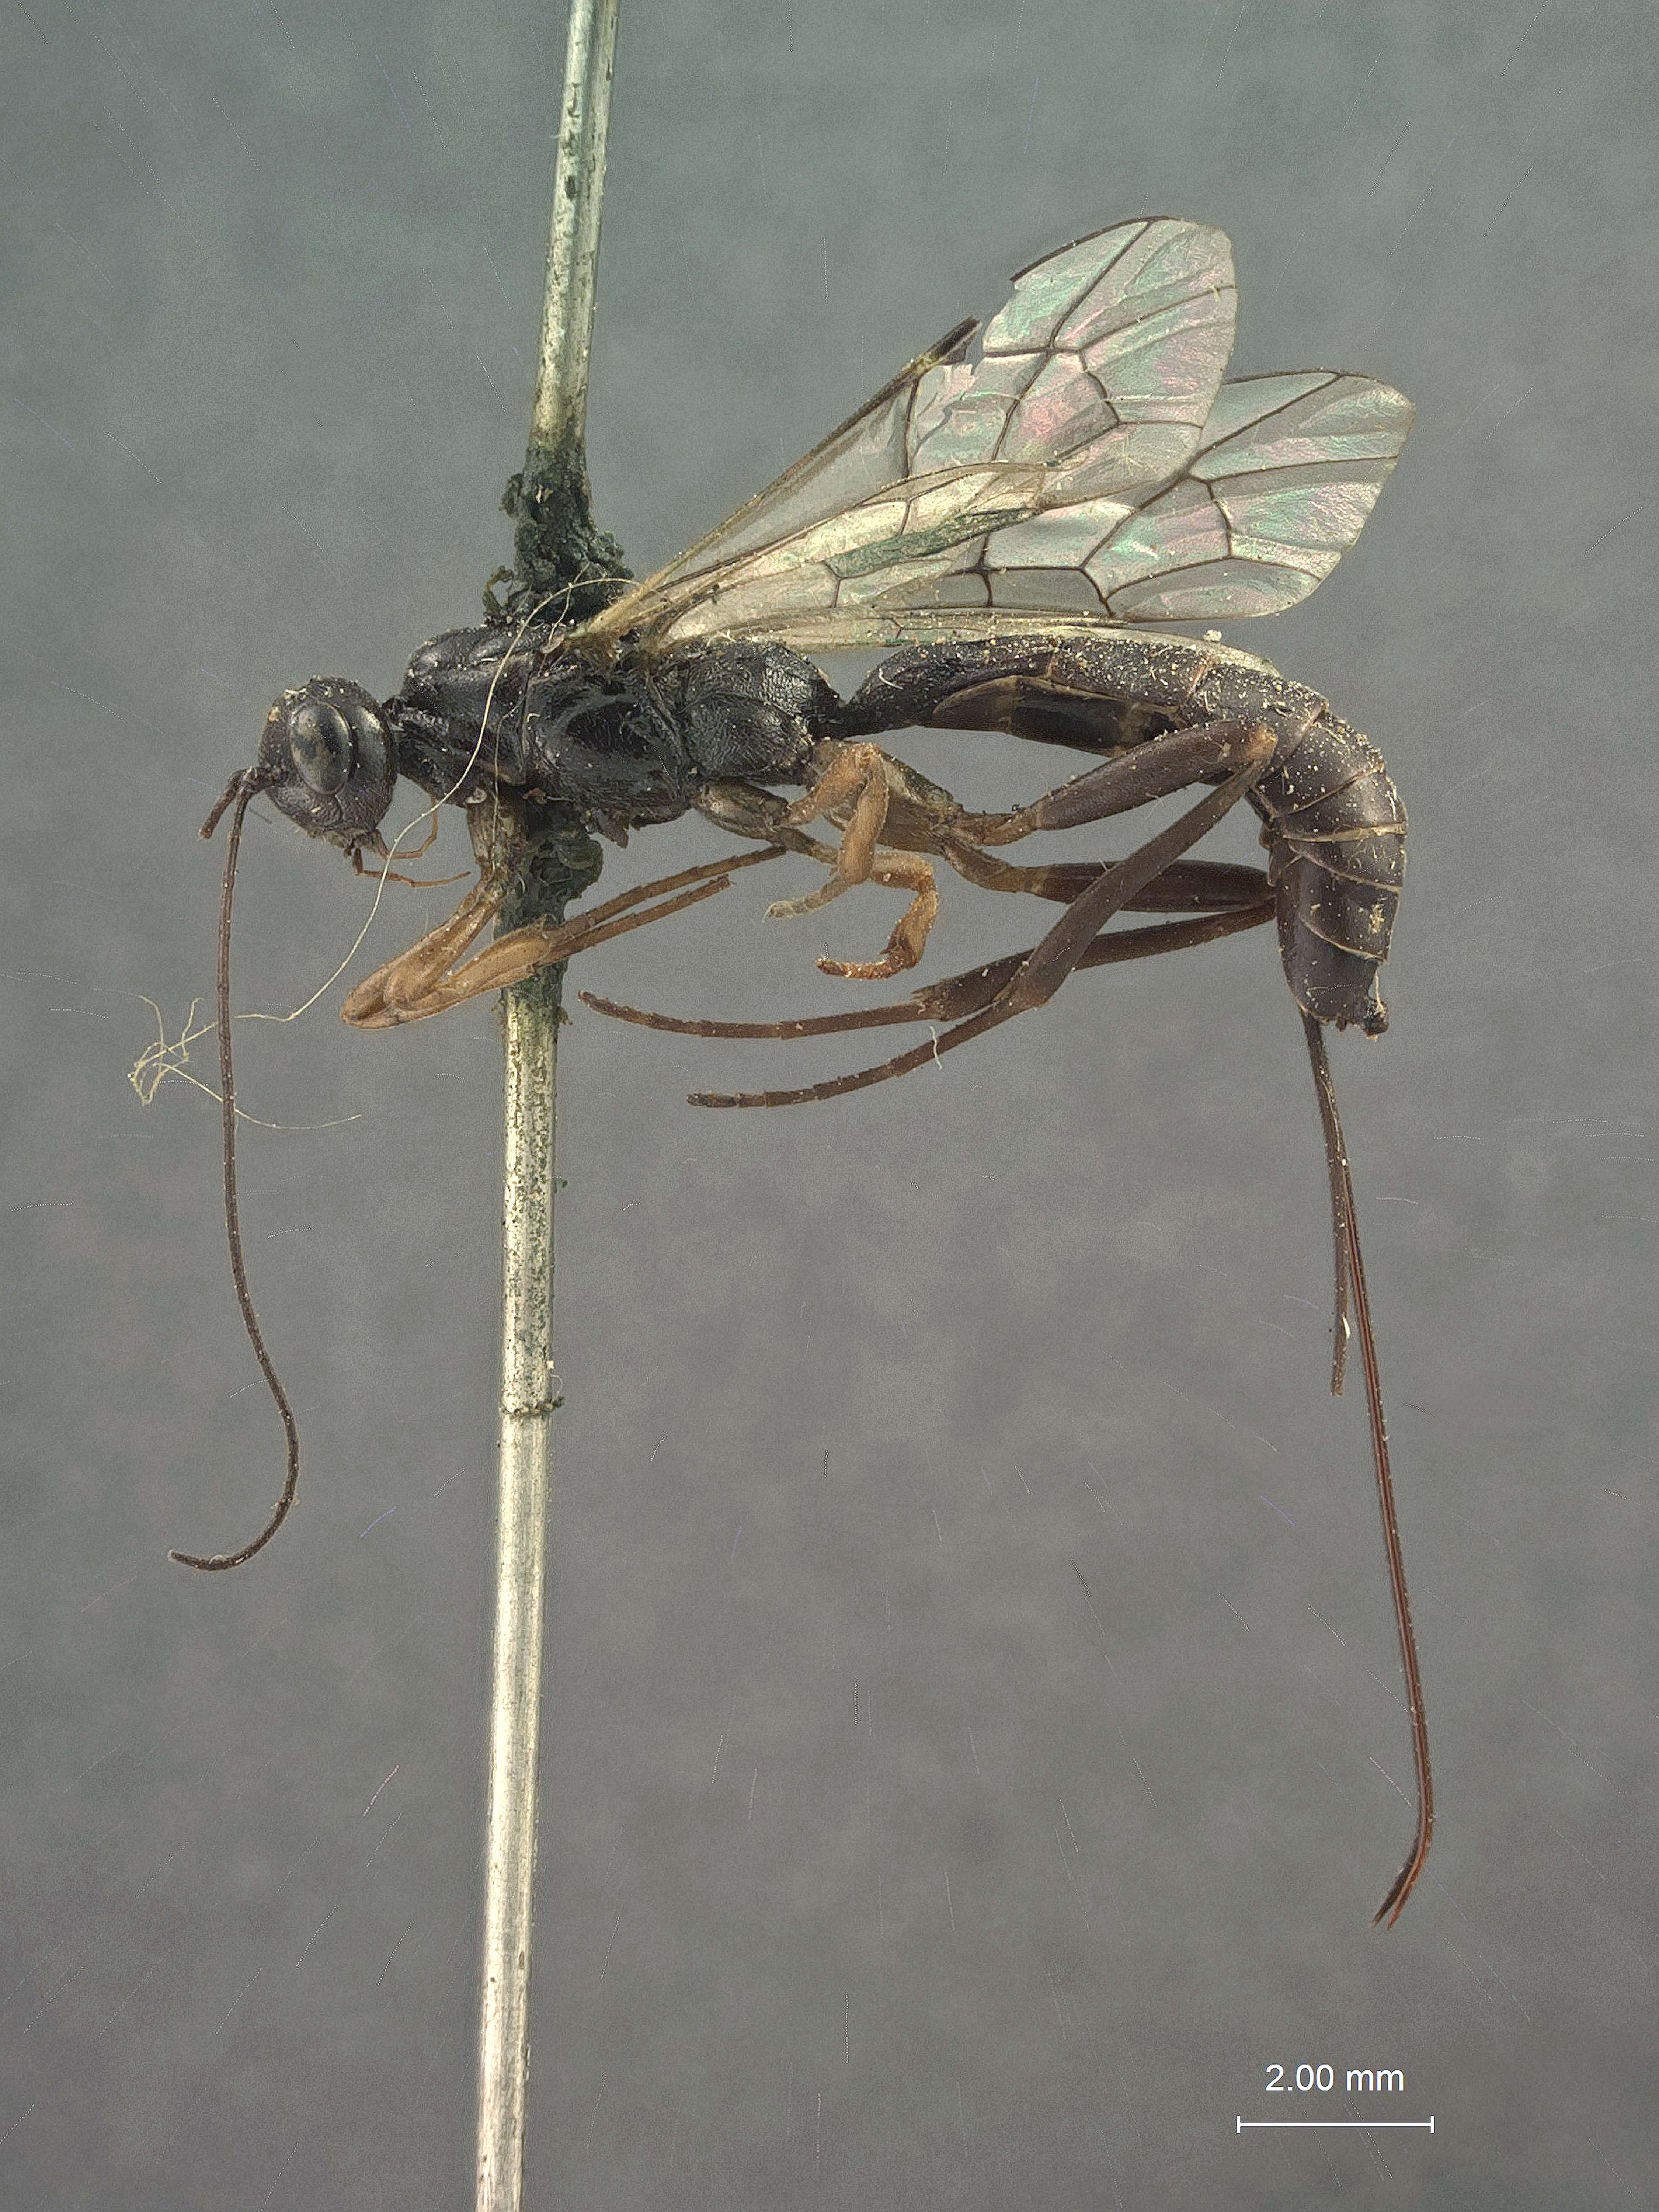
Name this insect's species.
Xylonomus plesius
